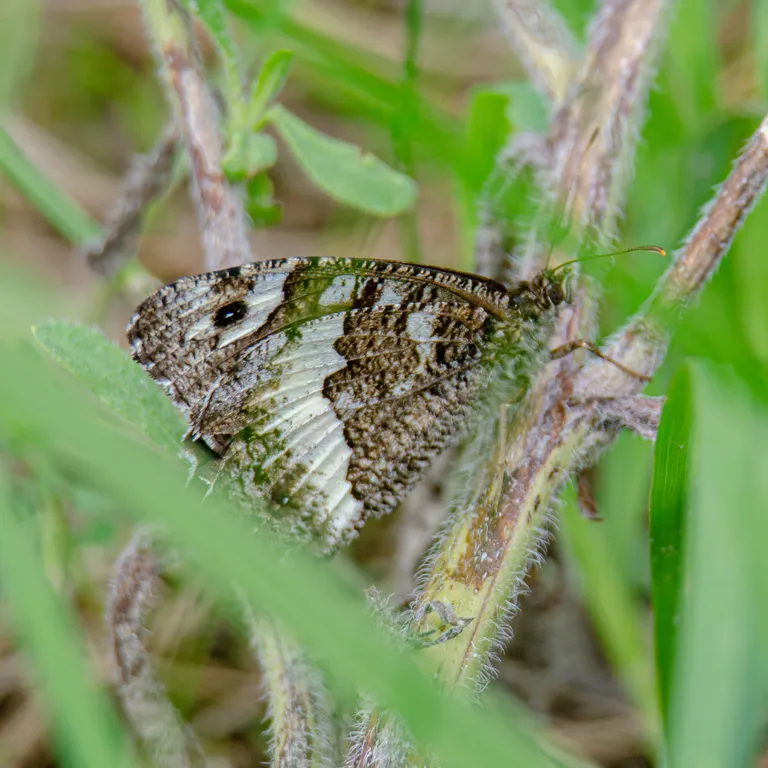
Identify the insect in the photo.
Brintesia circe
